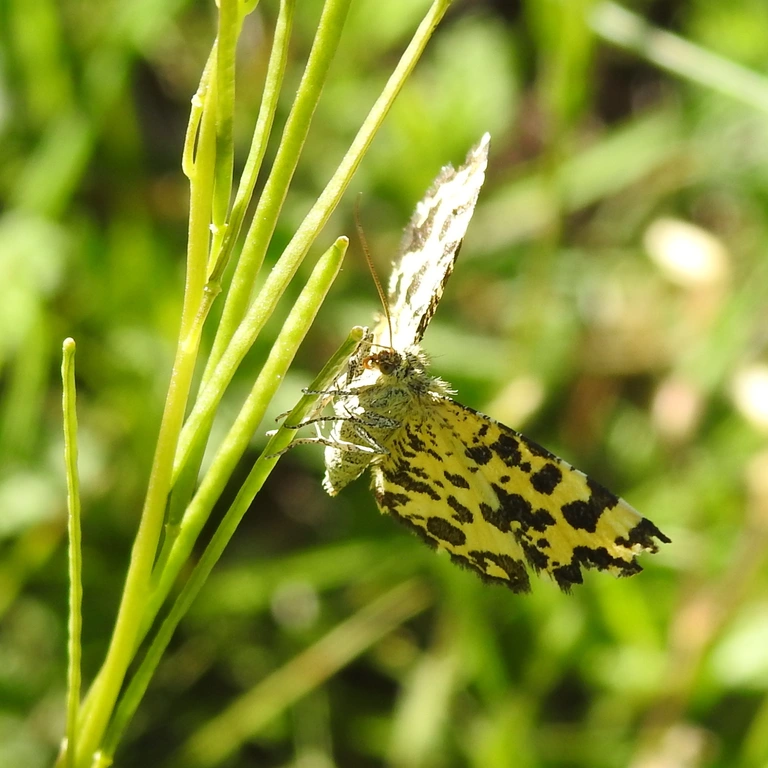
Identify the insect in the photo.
Pseudopanthera macularia
